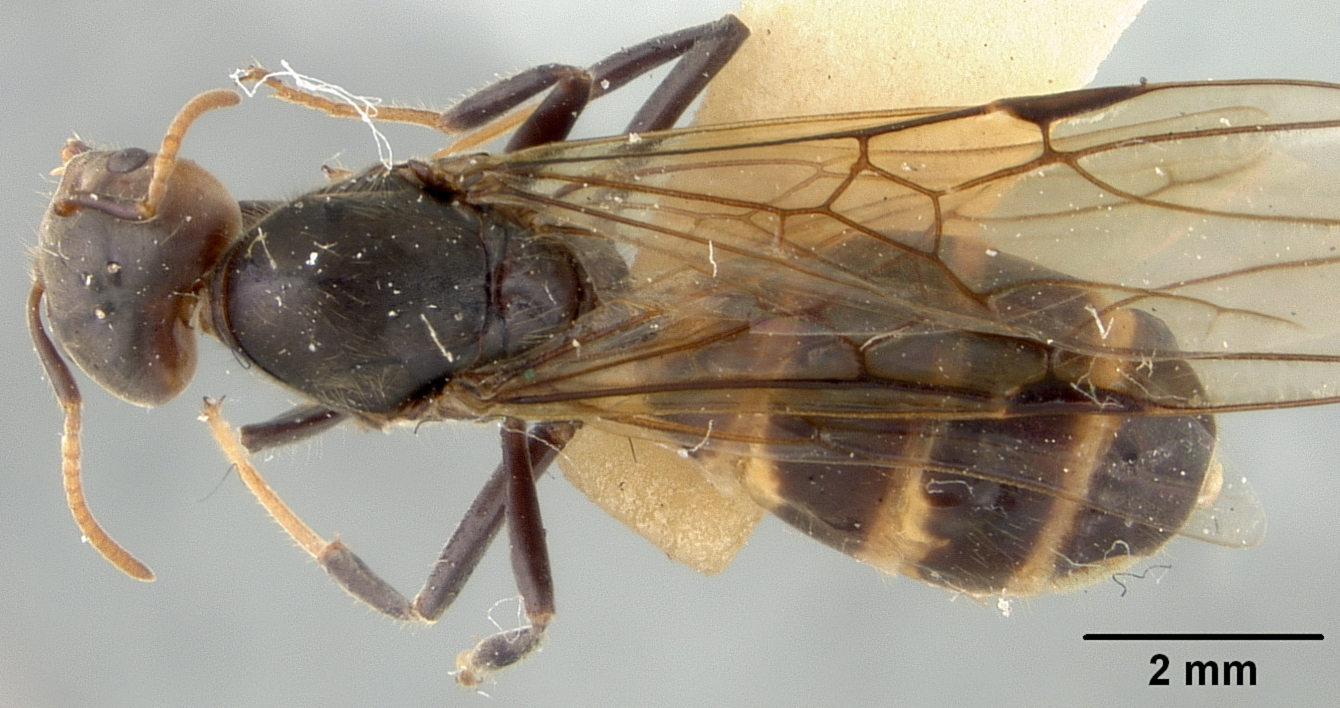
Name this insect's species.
Azteca sericeasur
